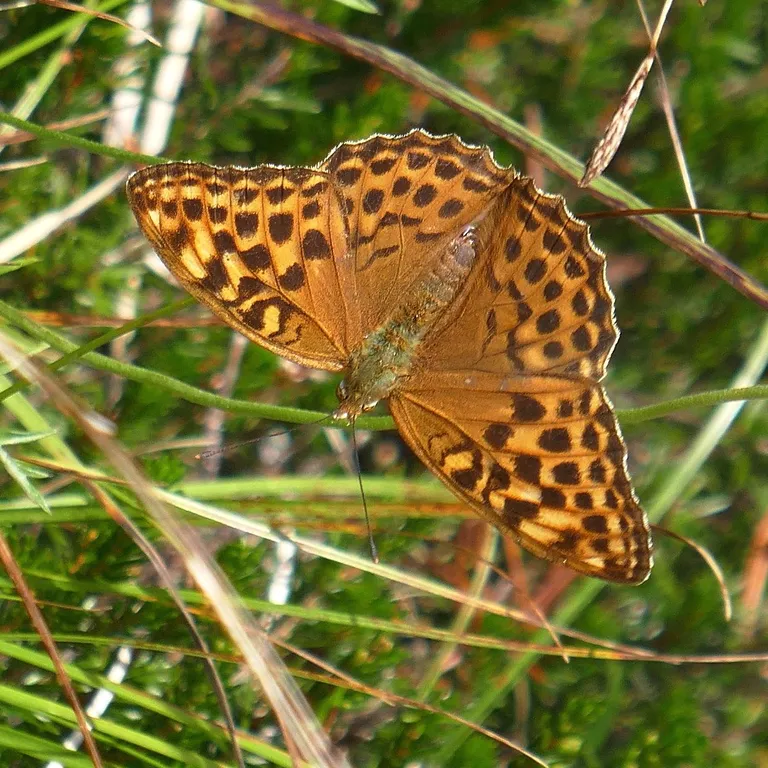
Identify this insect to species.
Argynnis paphia
